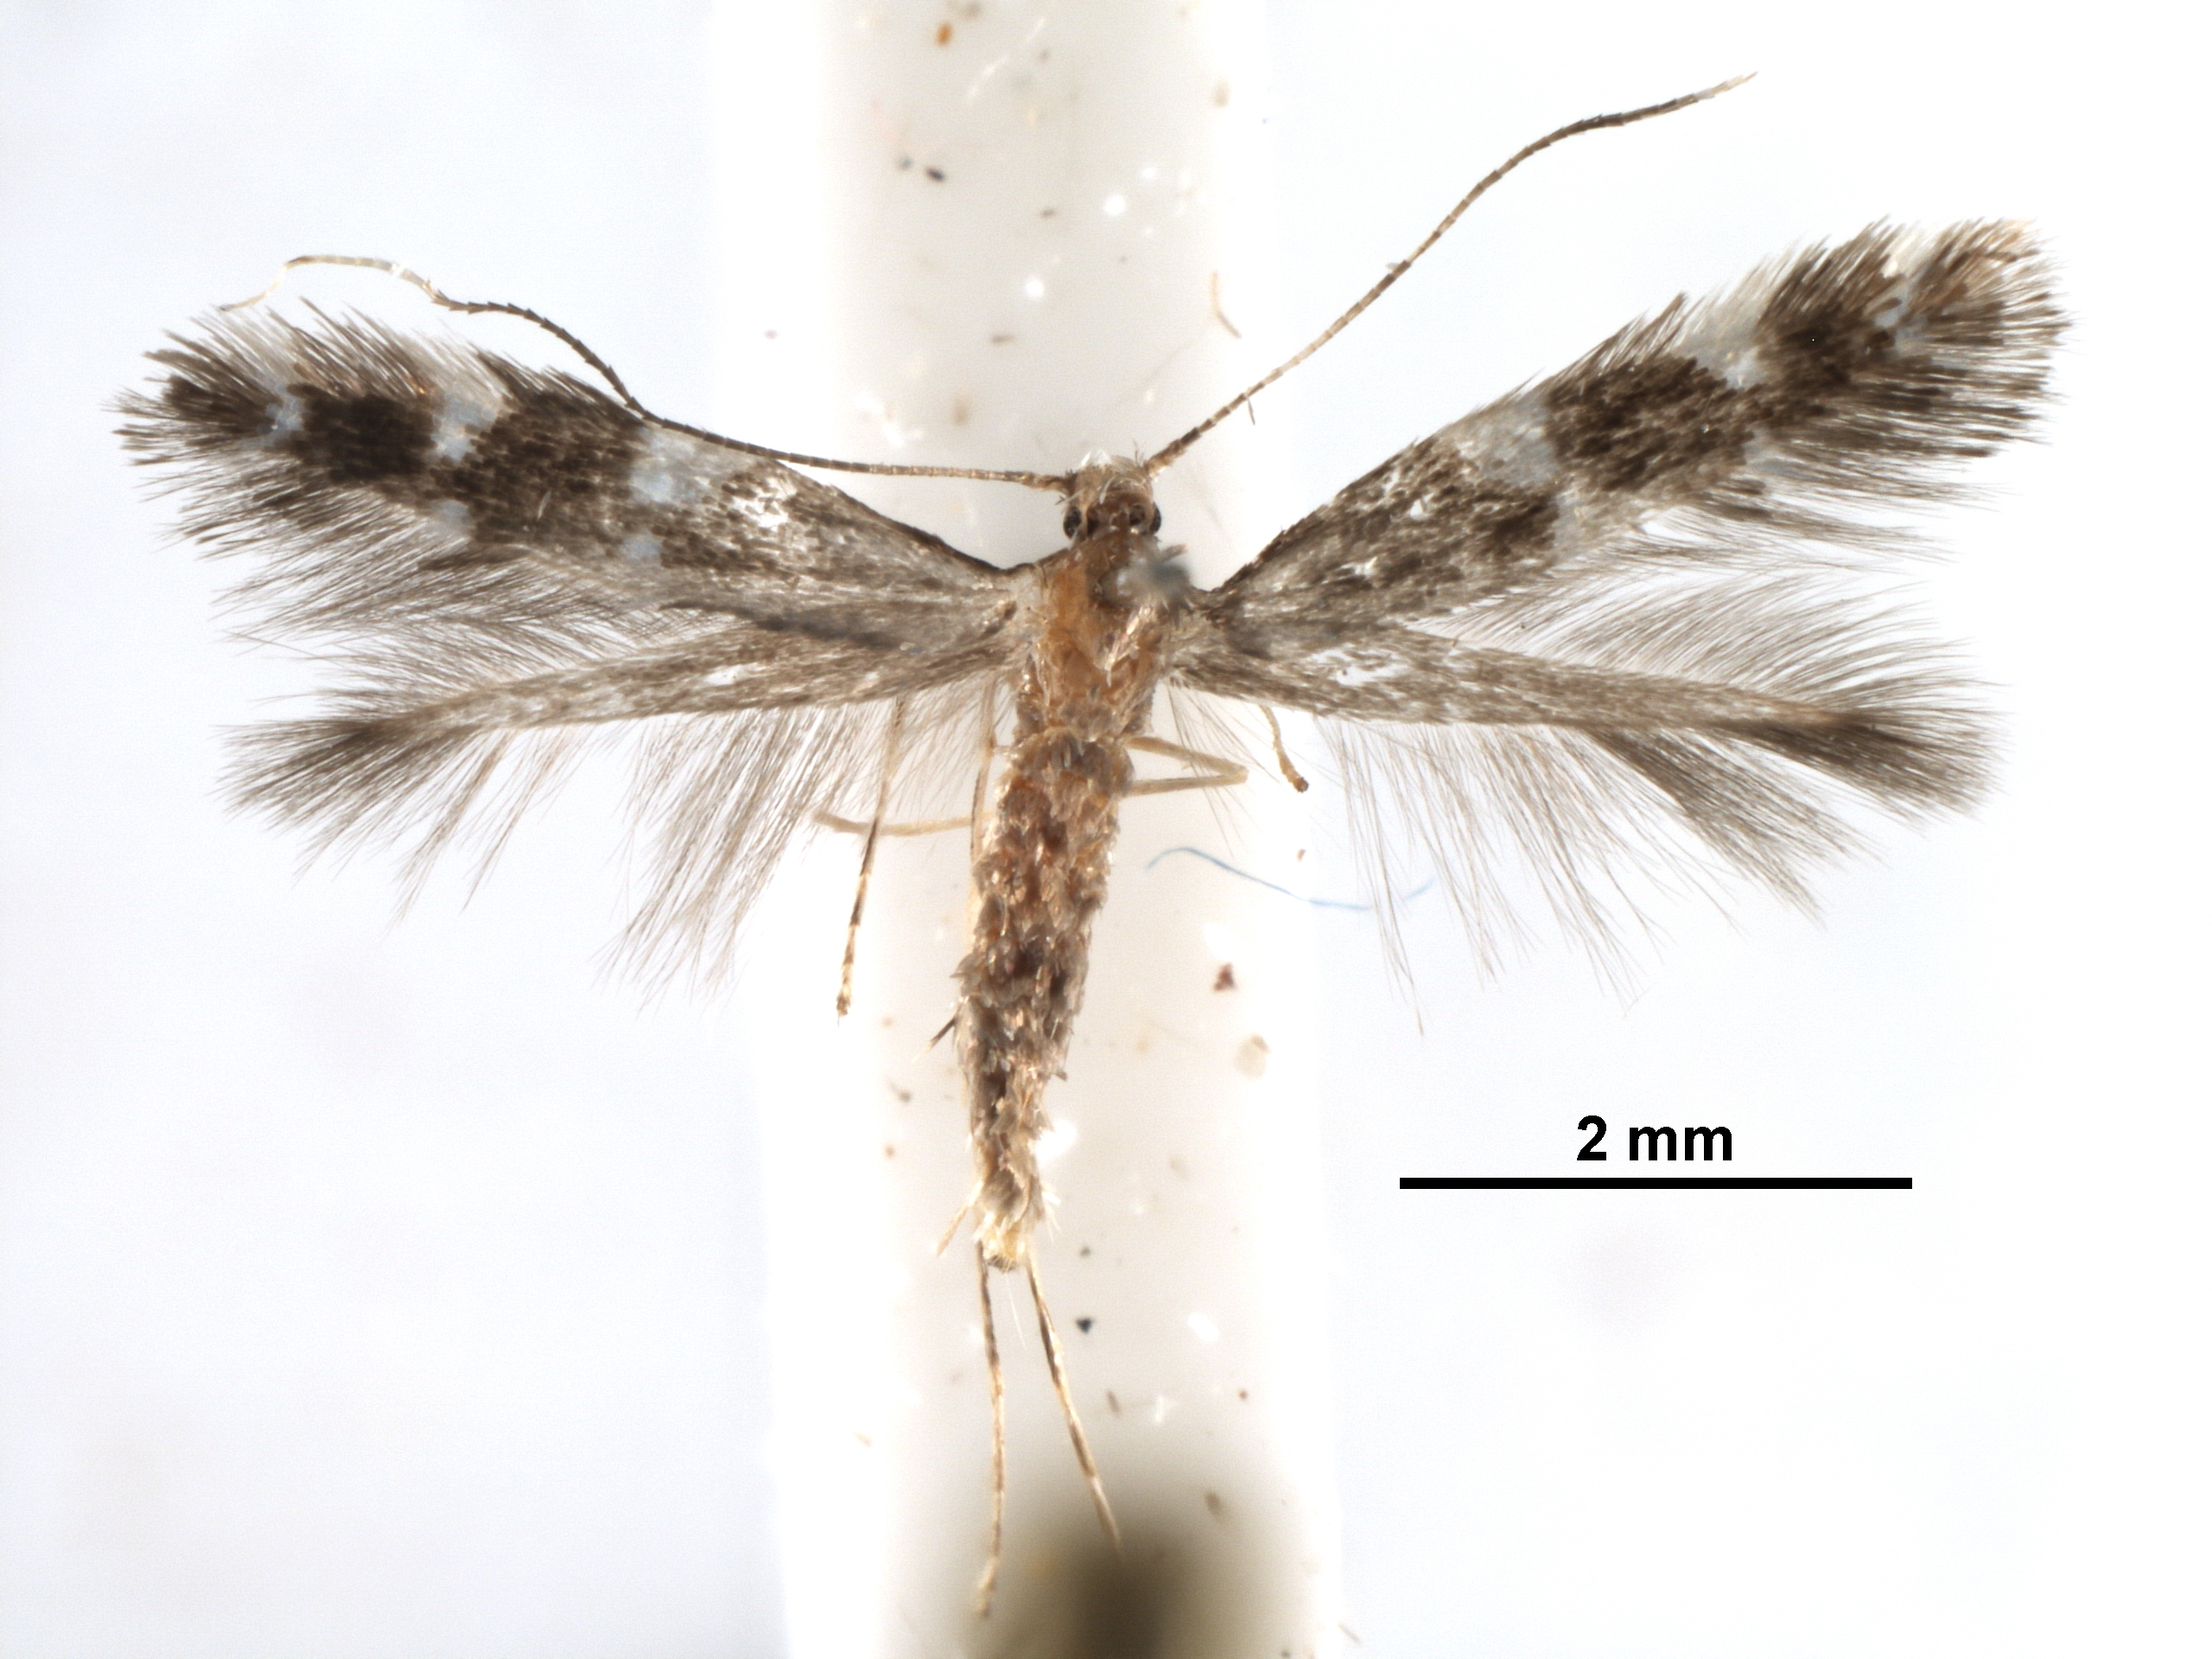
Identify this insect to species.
Prophyllocnistis epidrimys
